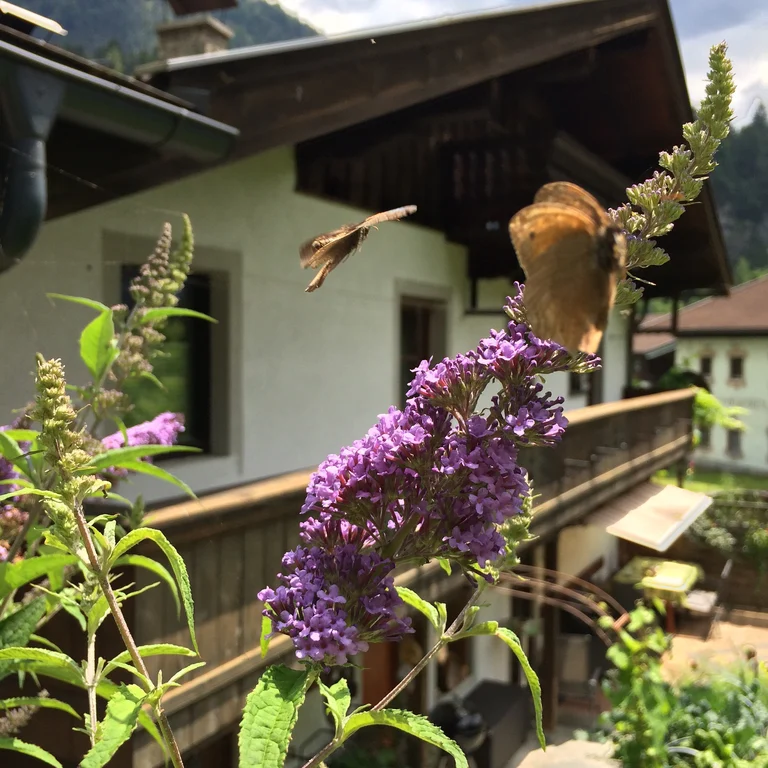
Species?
Maniola jurtina
